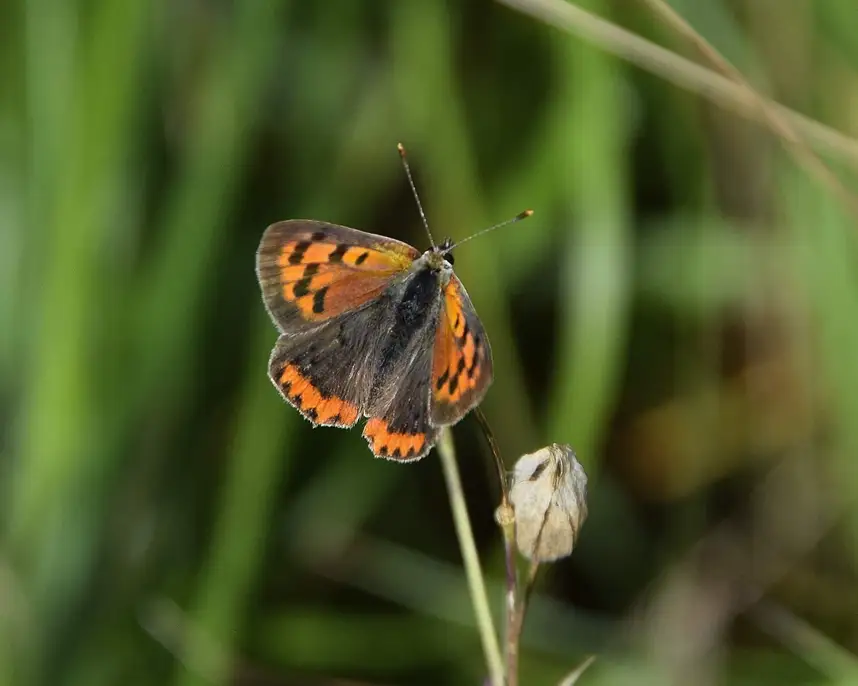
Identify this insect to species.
Lycaena phlaeas
